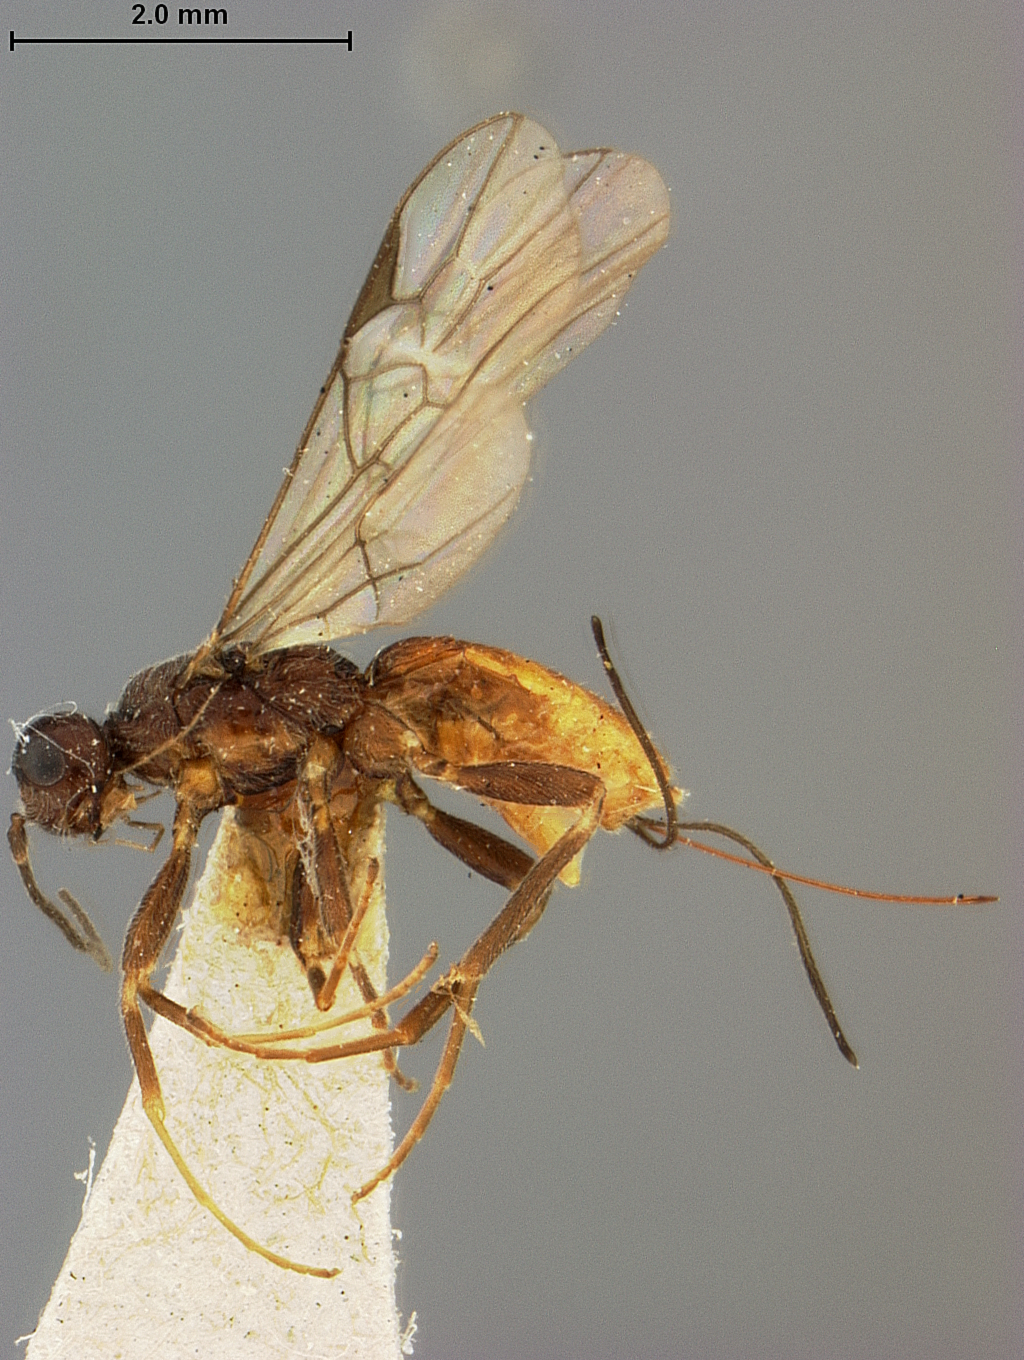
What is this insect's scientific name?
Rhysipolis biformis
